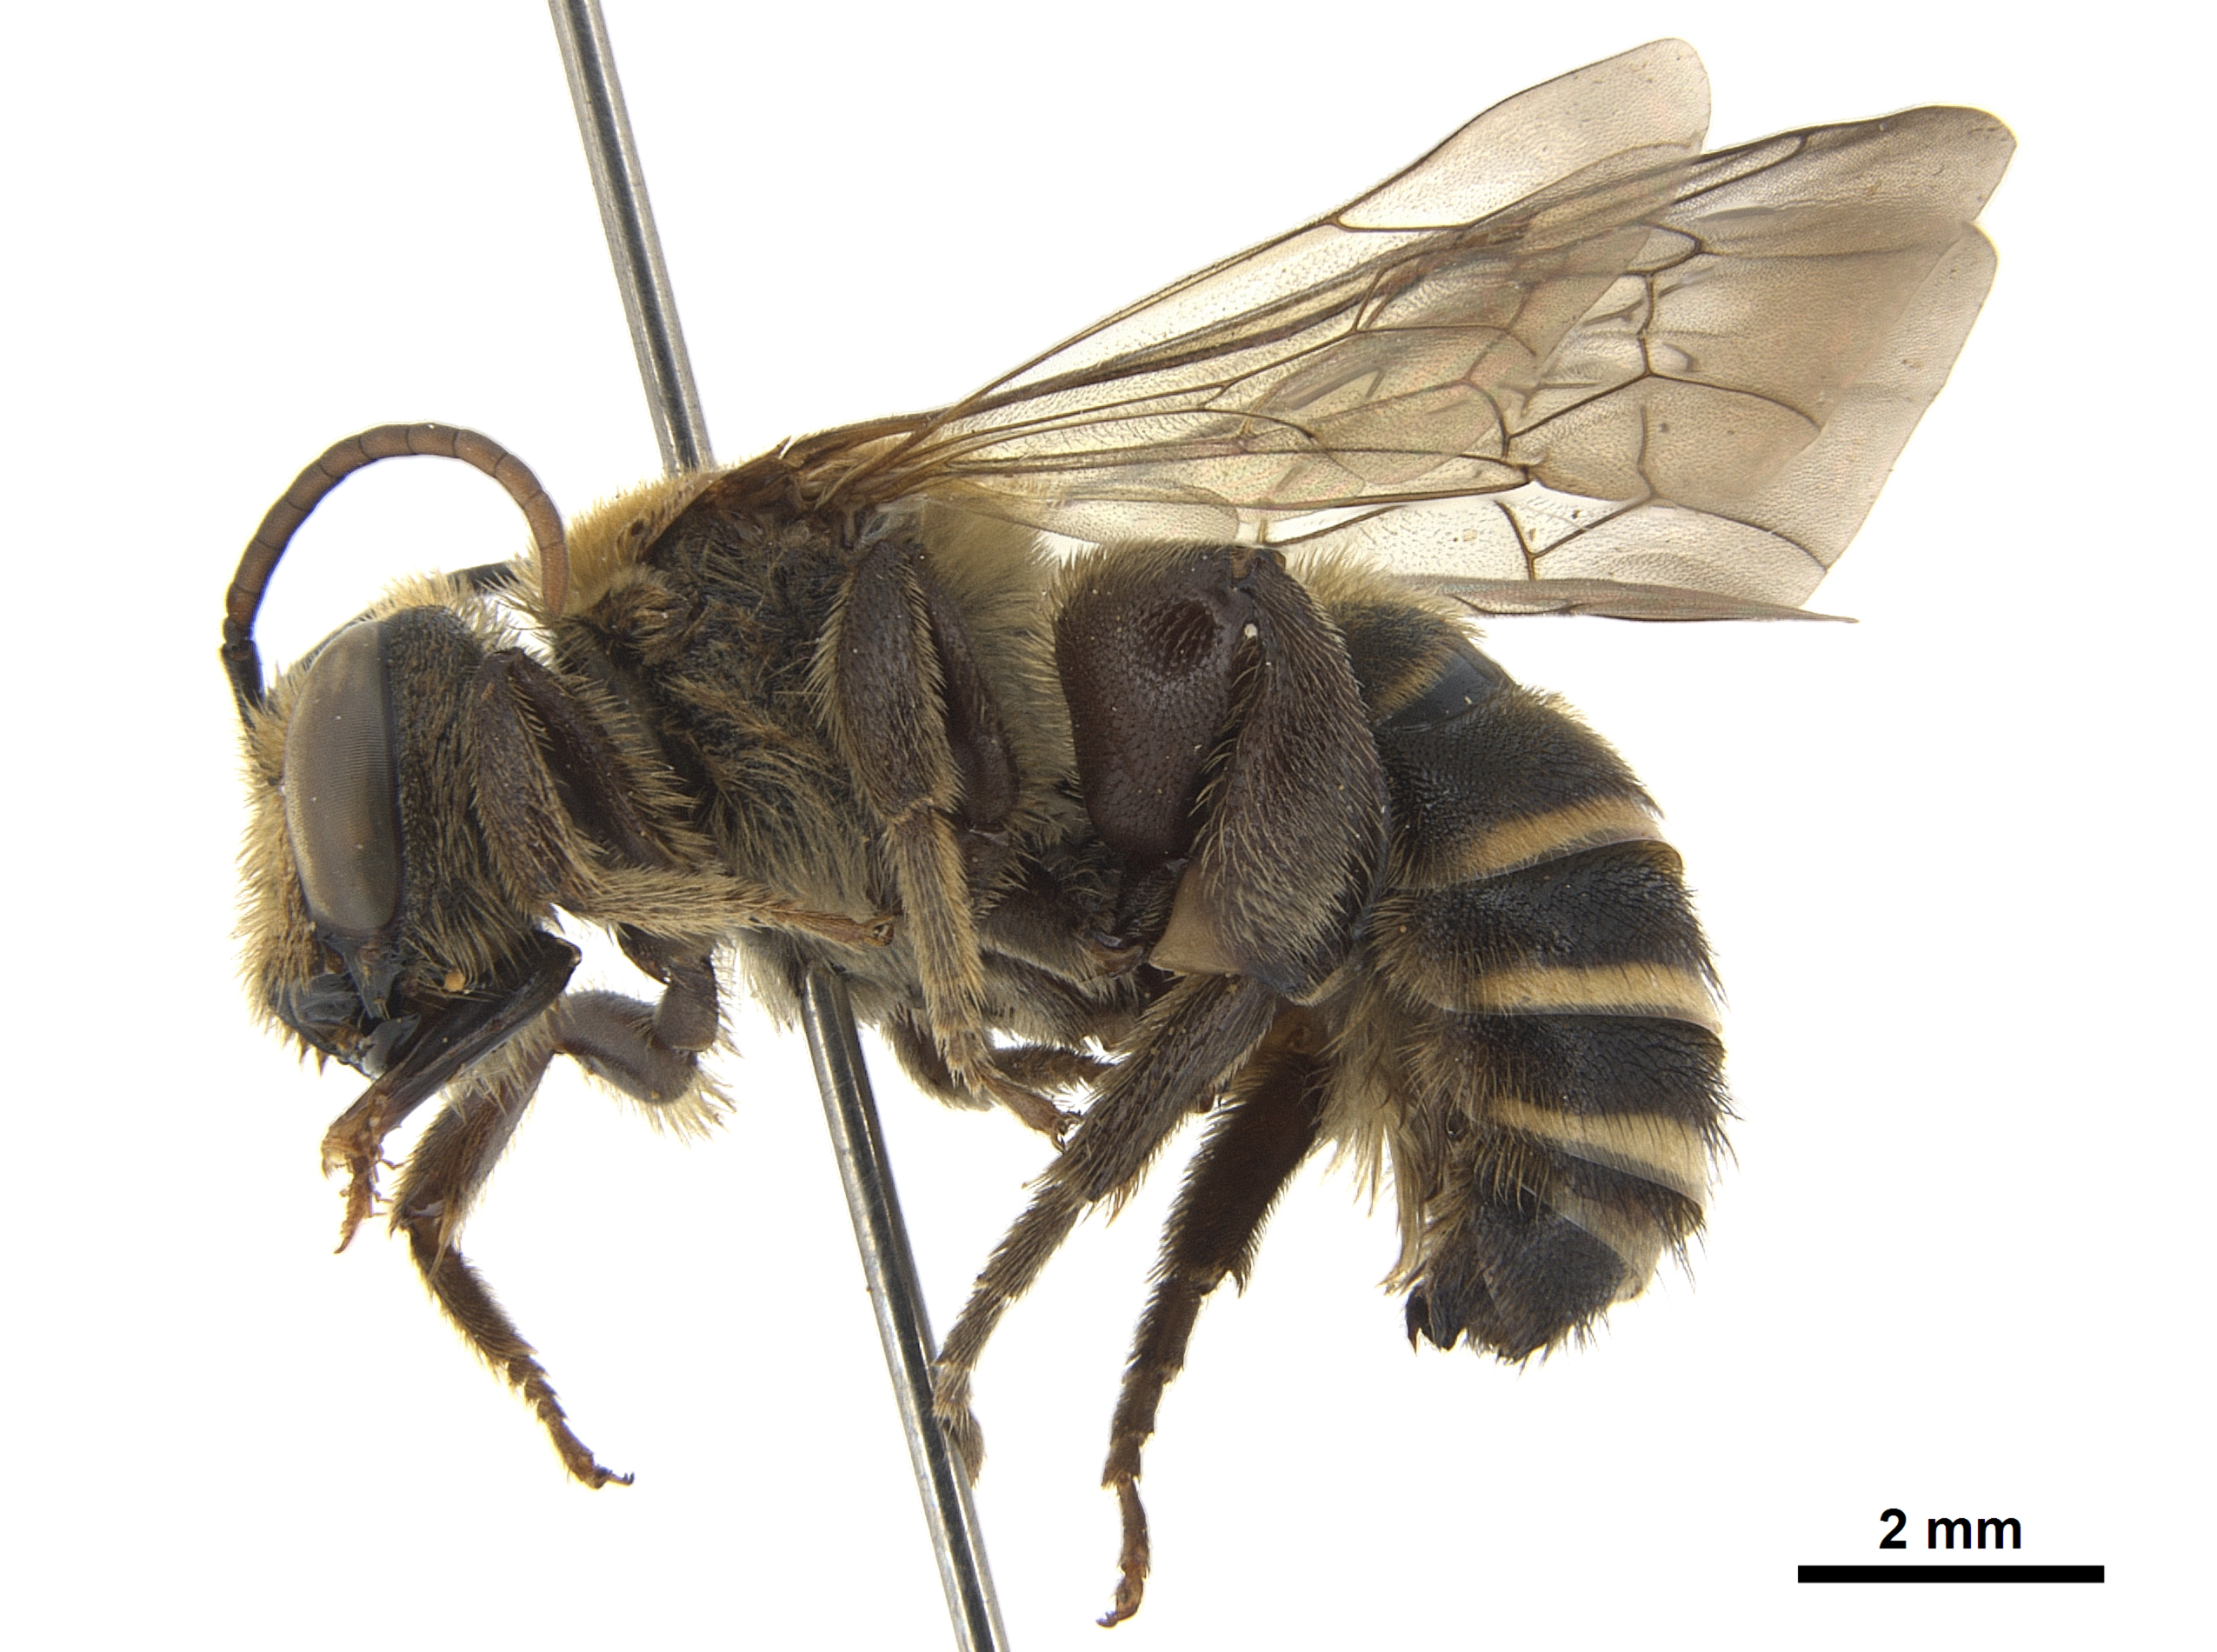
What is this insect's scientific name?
Gnathonomia thoracica (also Nomia thoracica)
